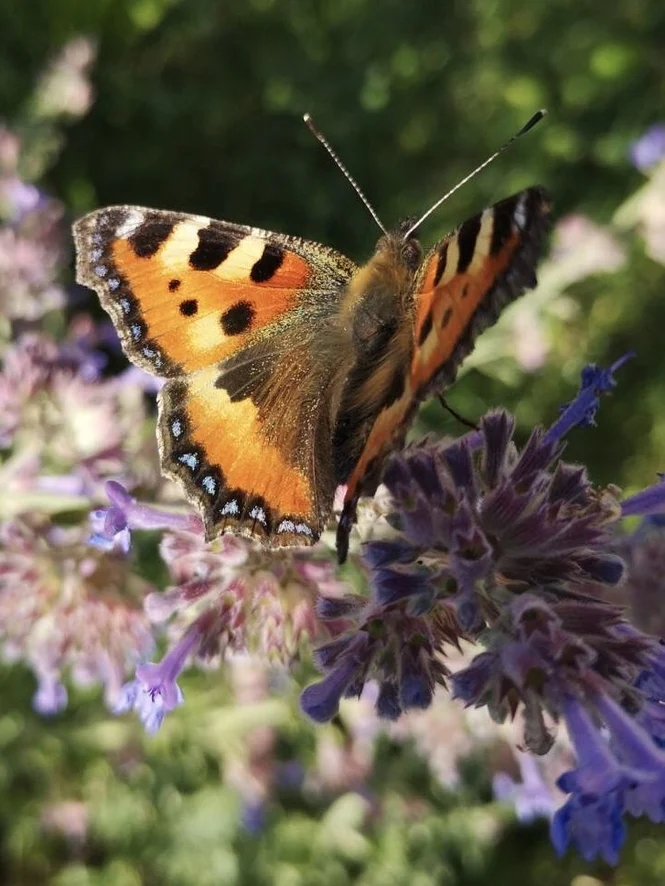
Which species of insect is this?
Aglais urticae
